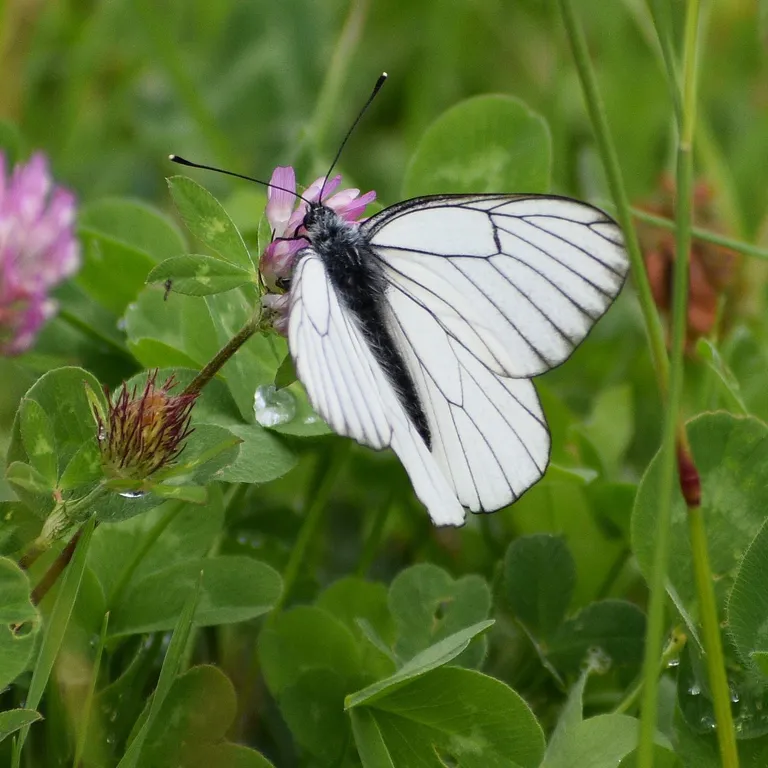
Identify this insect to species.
Aporia crataegi
